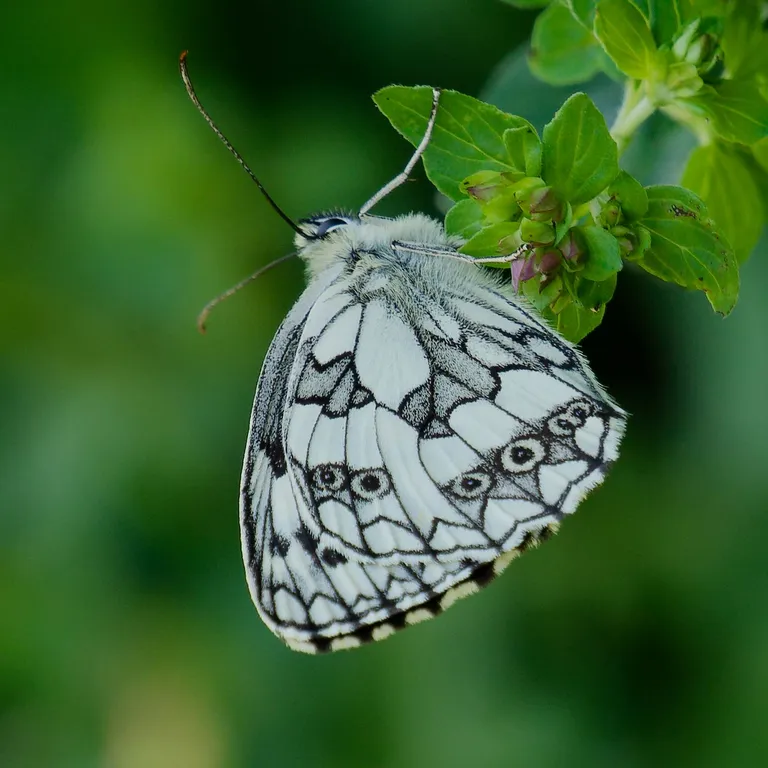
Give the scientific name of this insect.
Melanargia galathea
